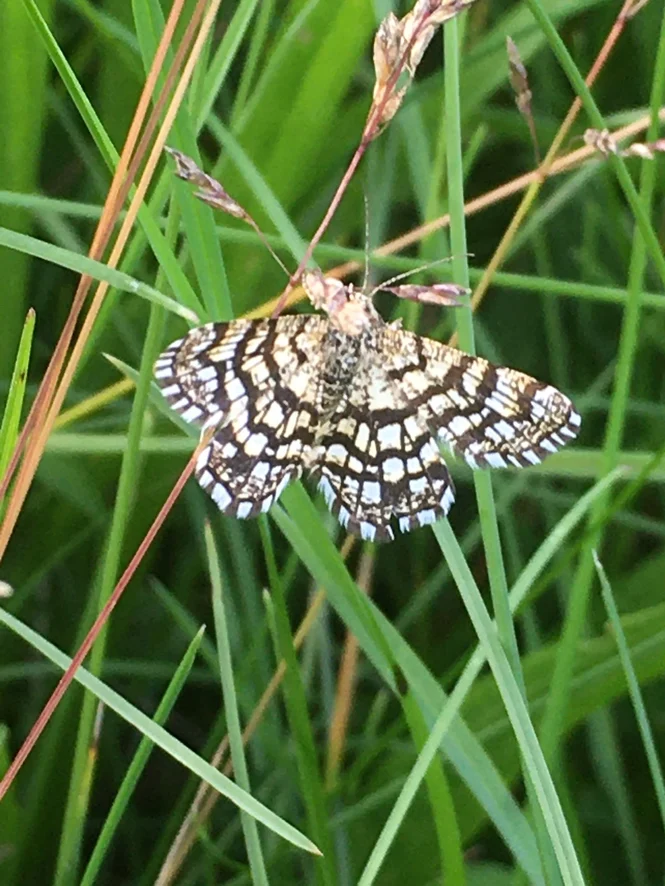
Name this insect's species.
Chiasmia clathrata
